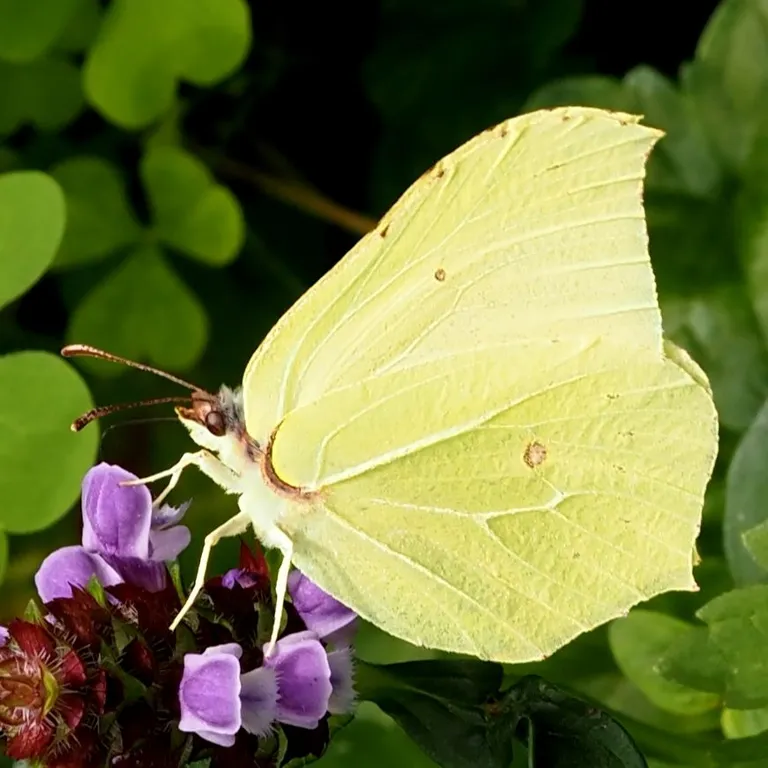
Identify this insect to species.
Gonepteryx rhamni
